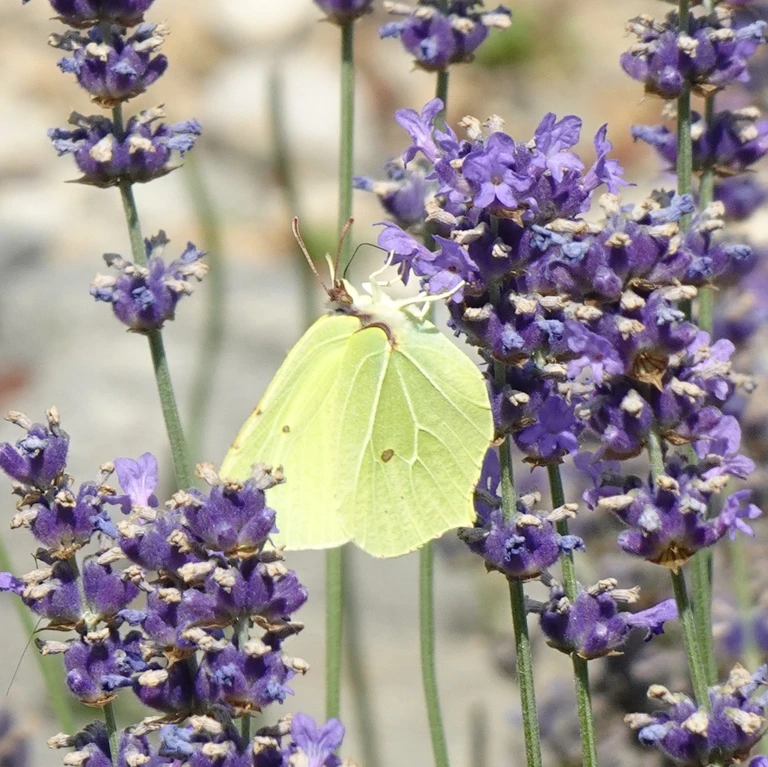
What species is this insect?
Gonepteryx rhamni
